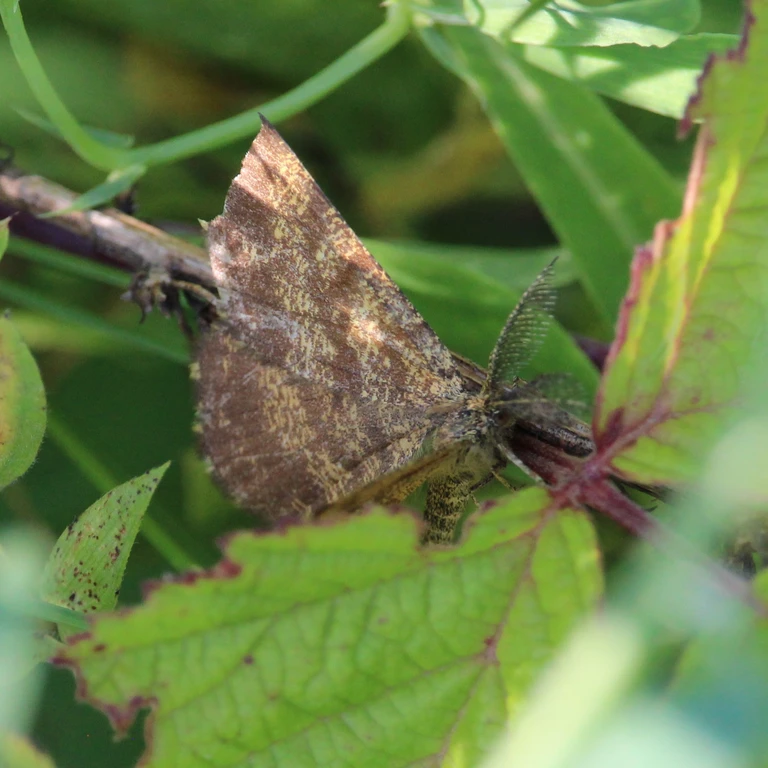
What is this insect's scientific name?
Ematurga atomaria
